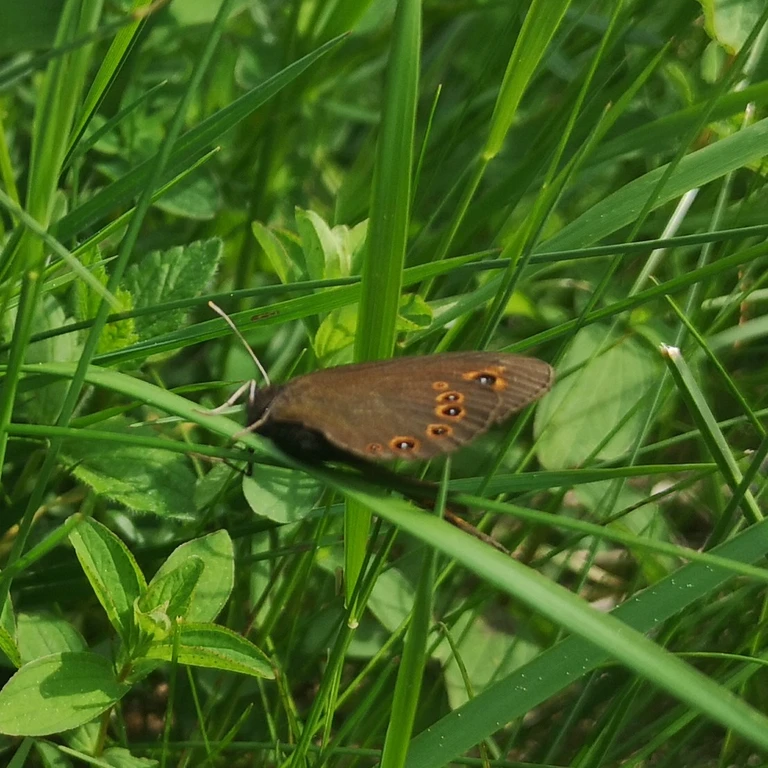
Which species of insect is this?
Erebia medusa
